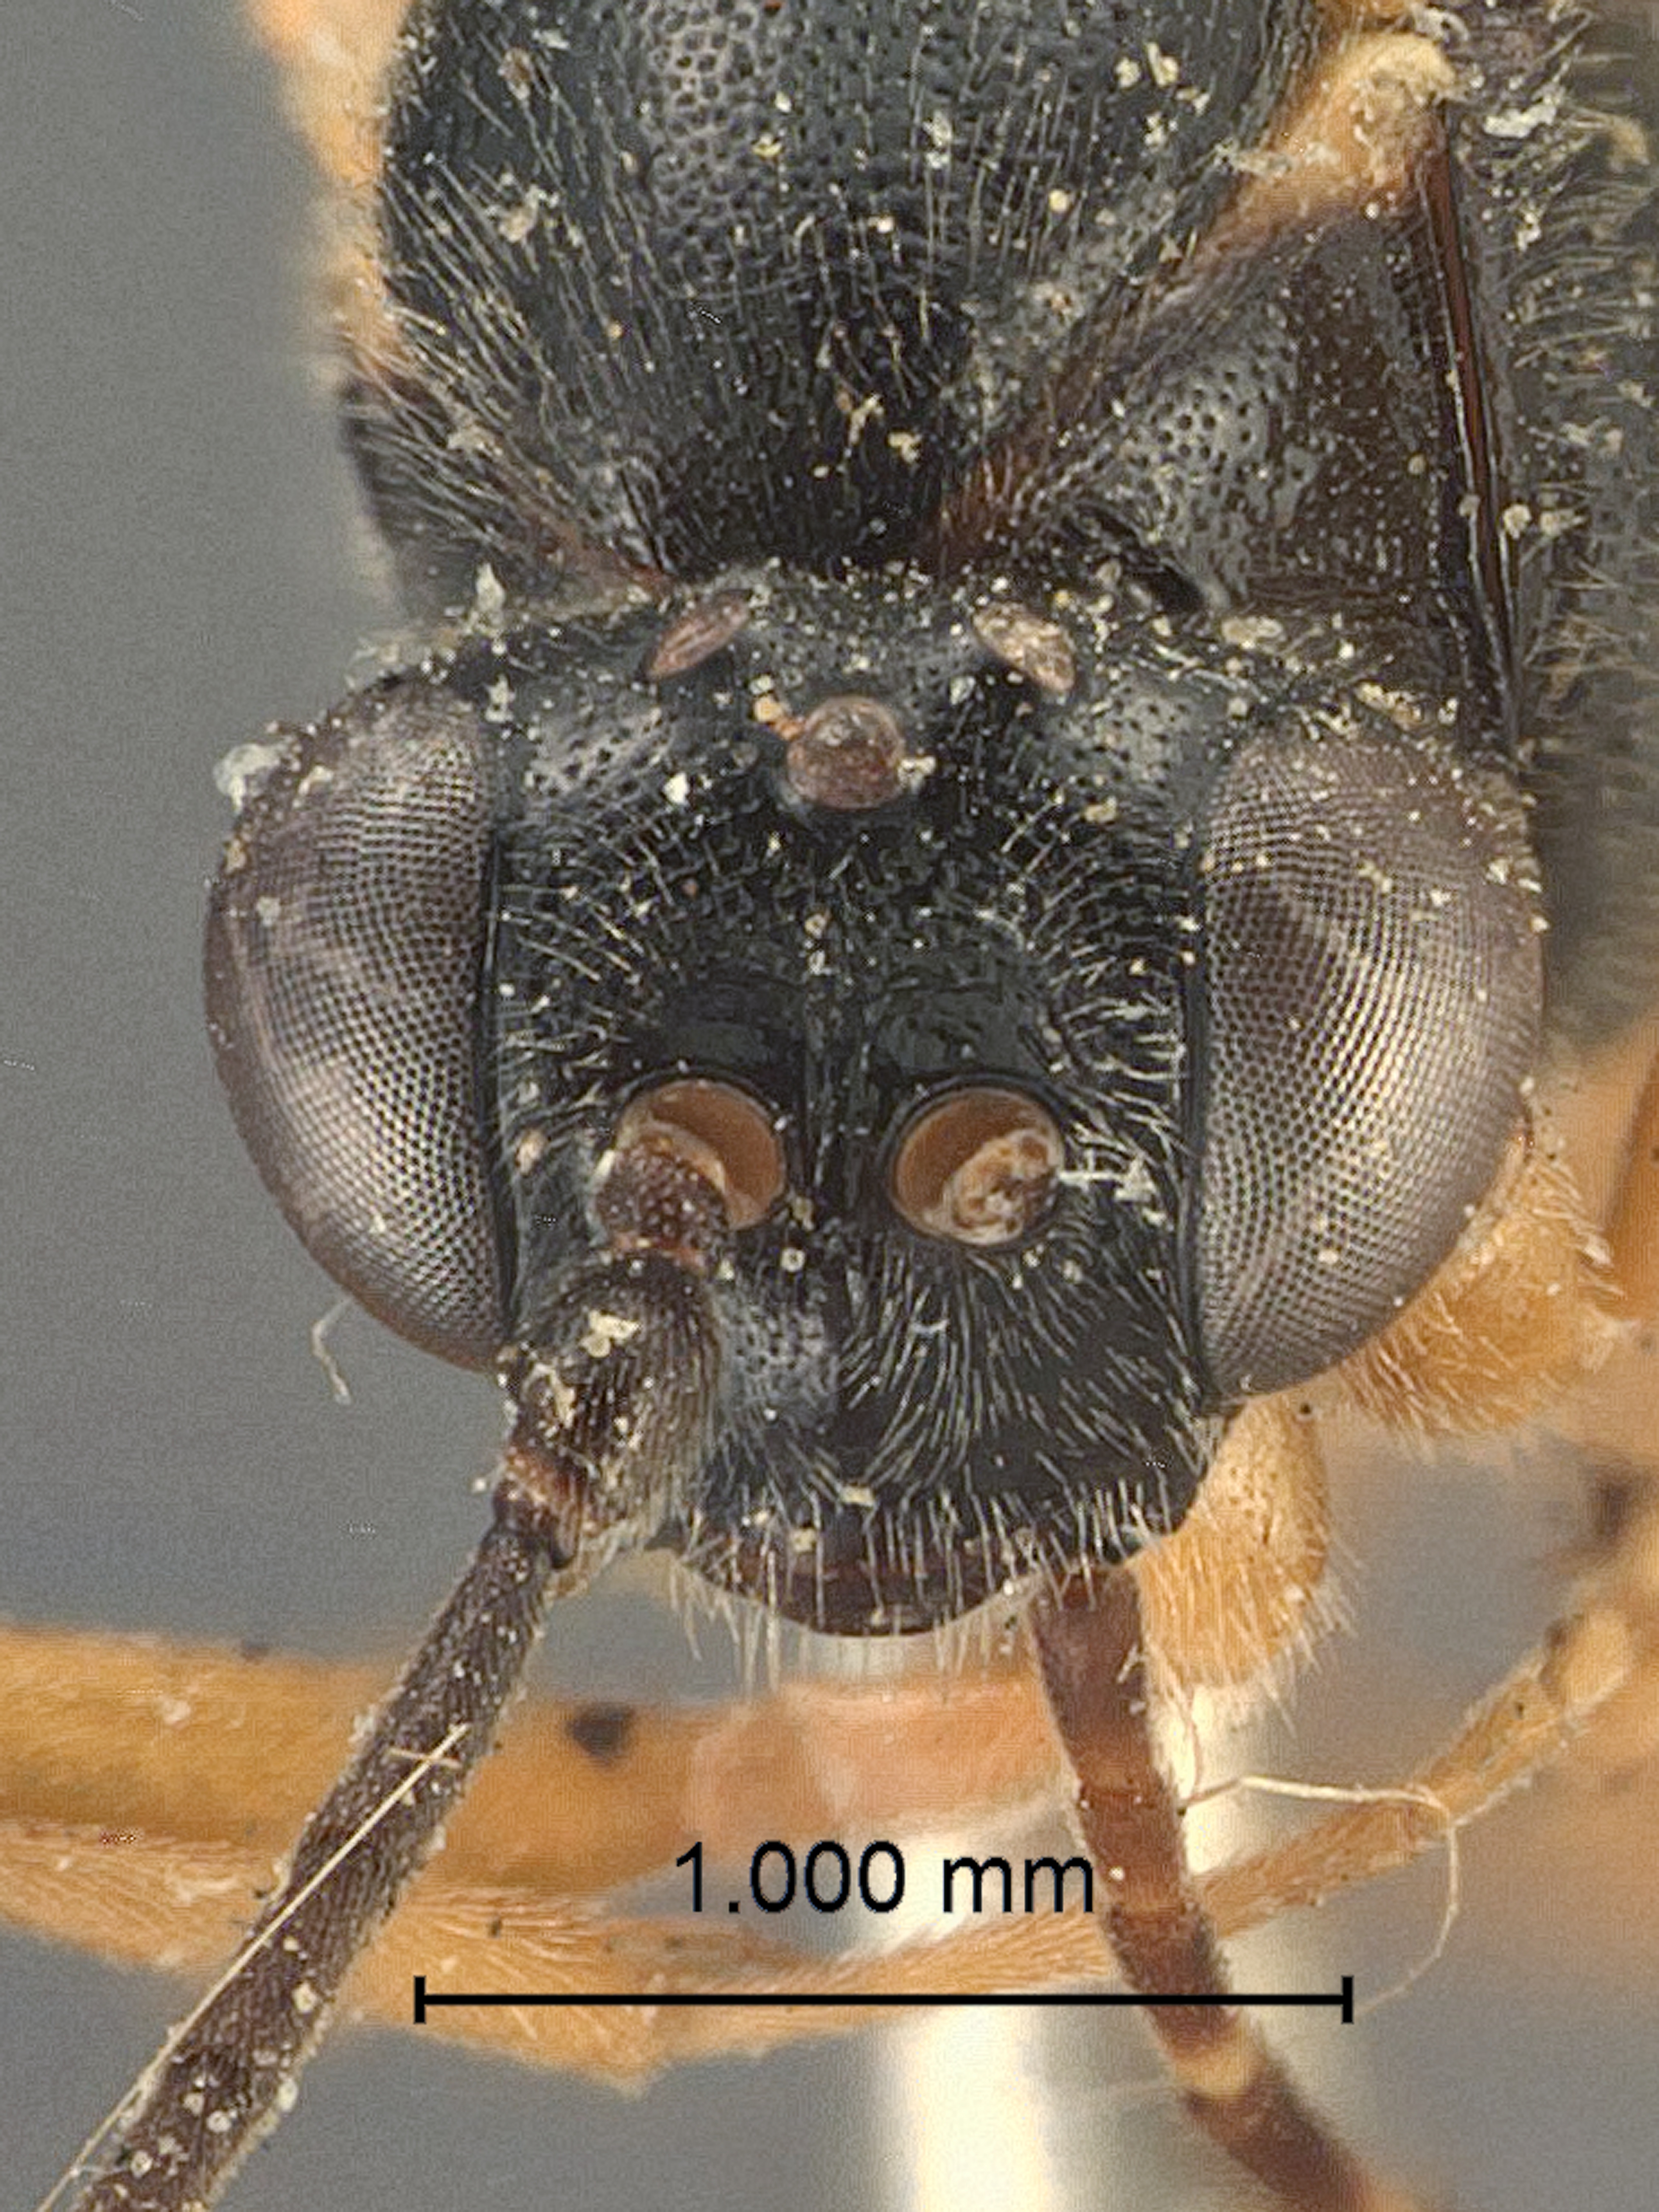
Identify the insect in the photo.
Glypta limatula
